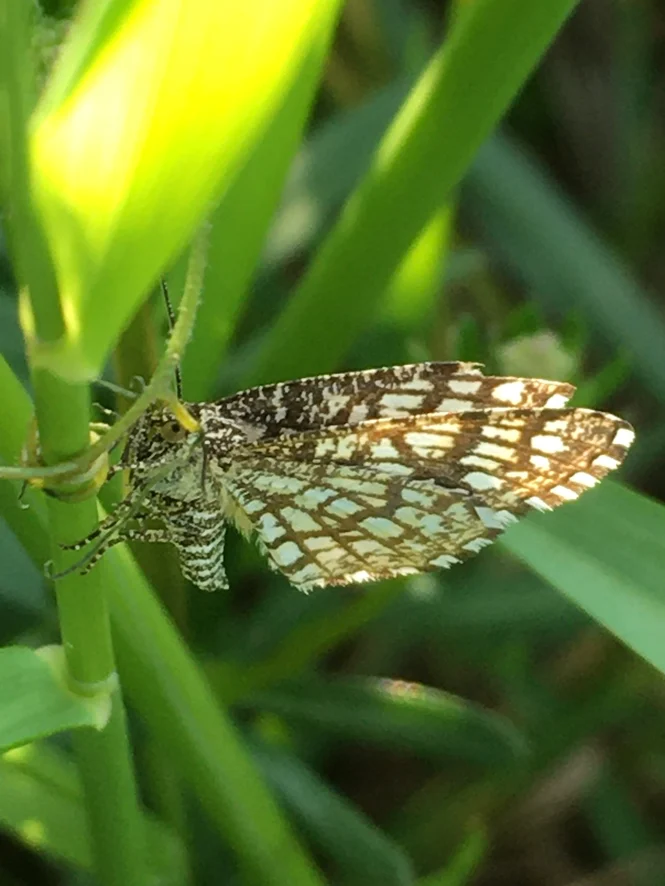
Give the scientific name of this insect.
Chiasmia clathrata
